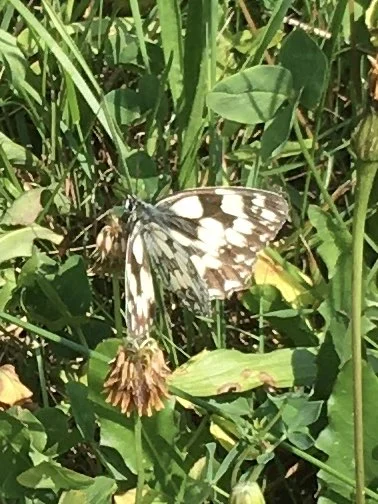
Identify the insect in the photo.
Melanargia galathea
